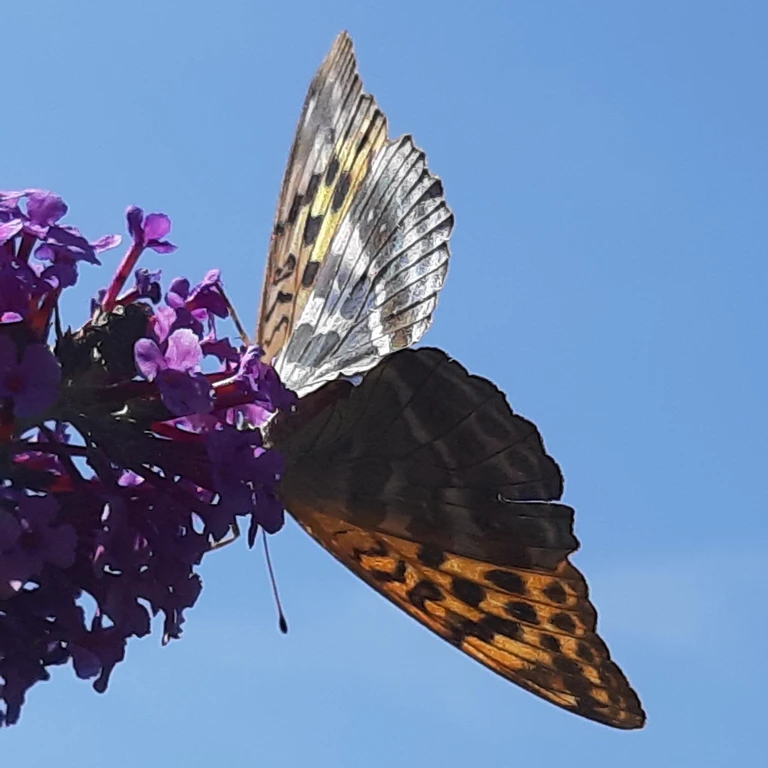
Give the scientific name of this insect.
Argynnis paphia
